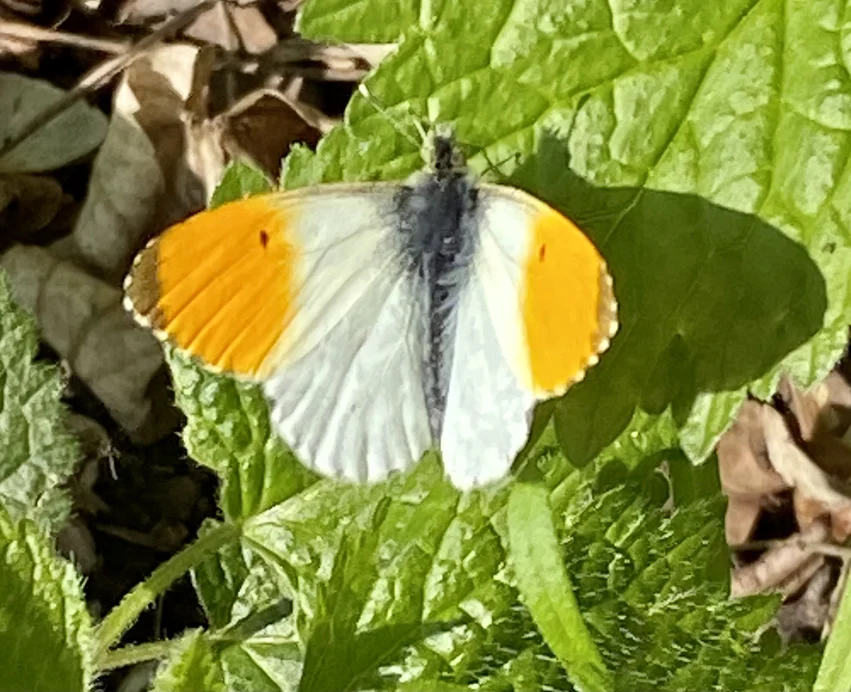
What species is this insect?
Anthocharis cardamines
